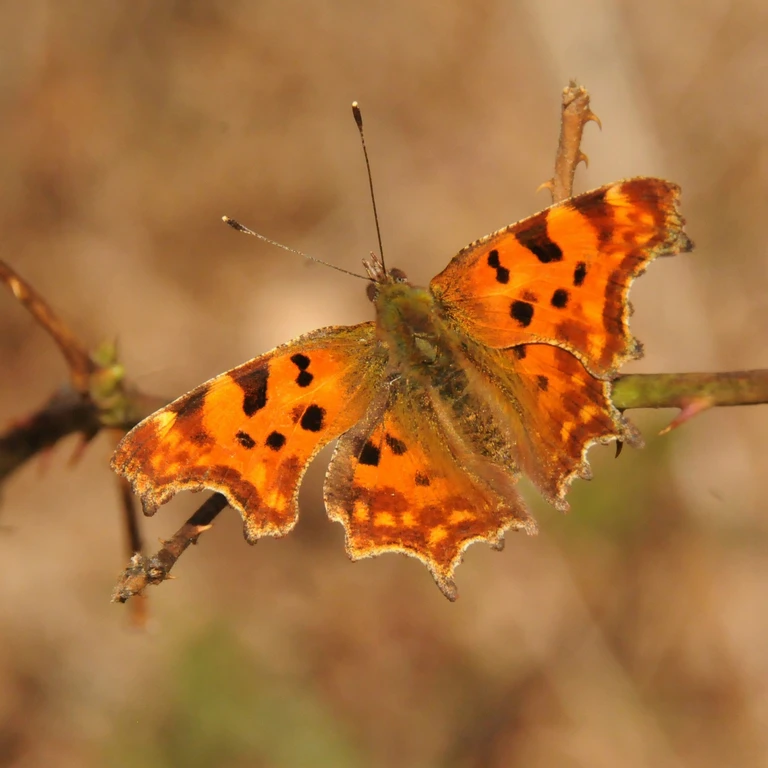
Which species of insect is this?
Polygonia c-album
